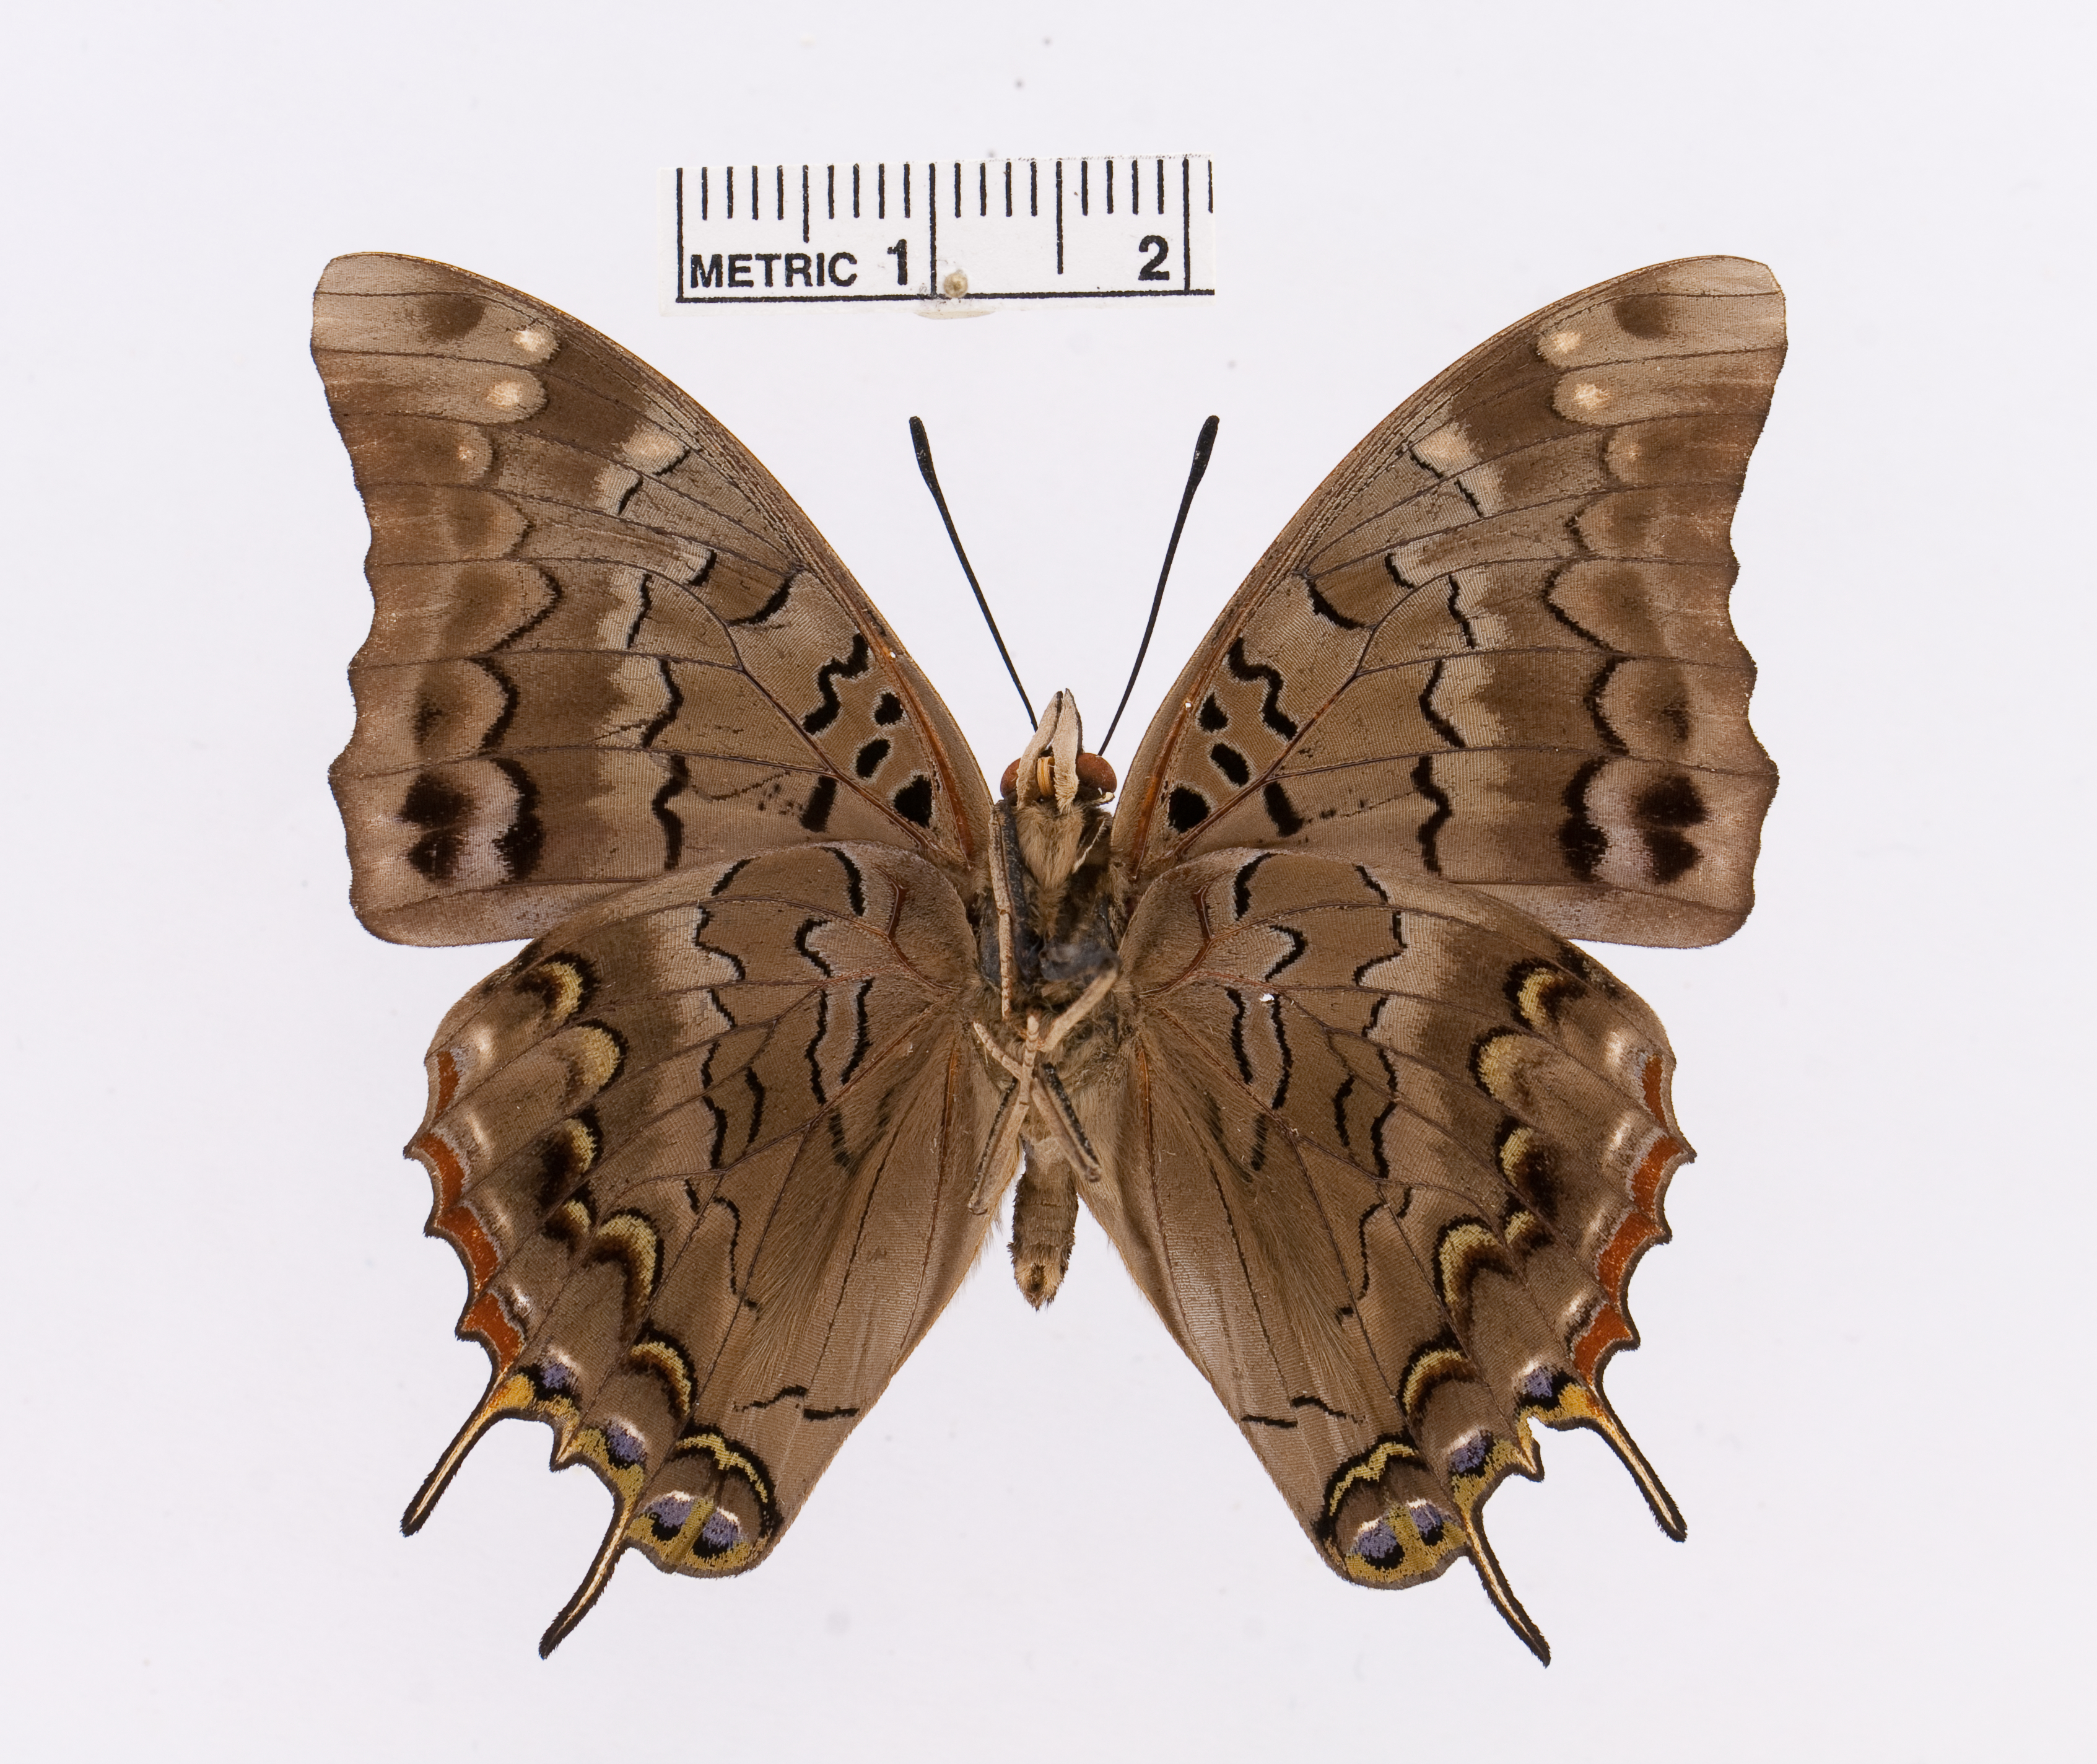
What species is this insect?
Charaxes etheocles
